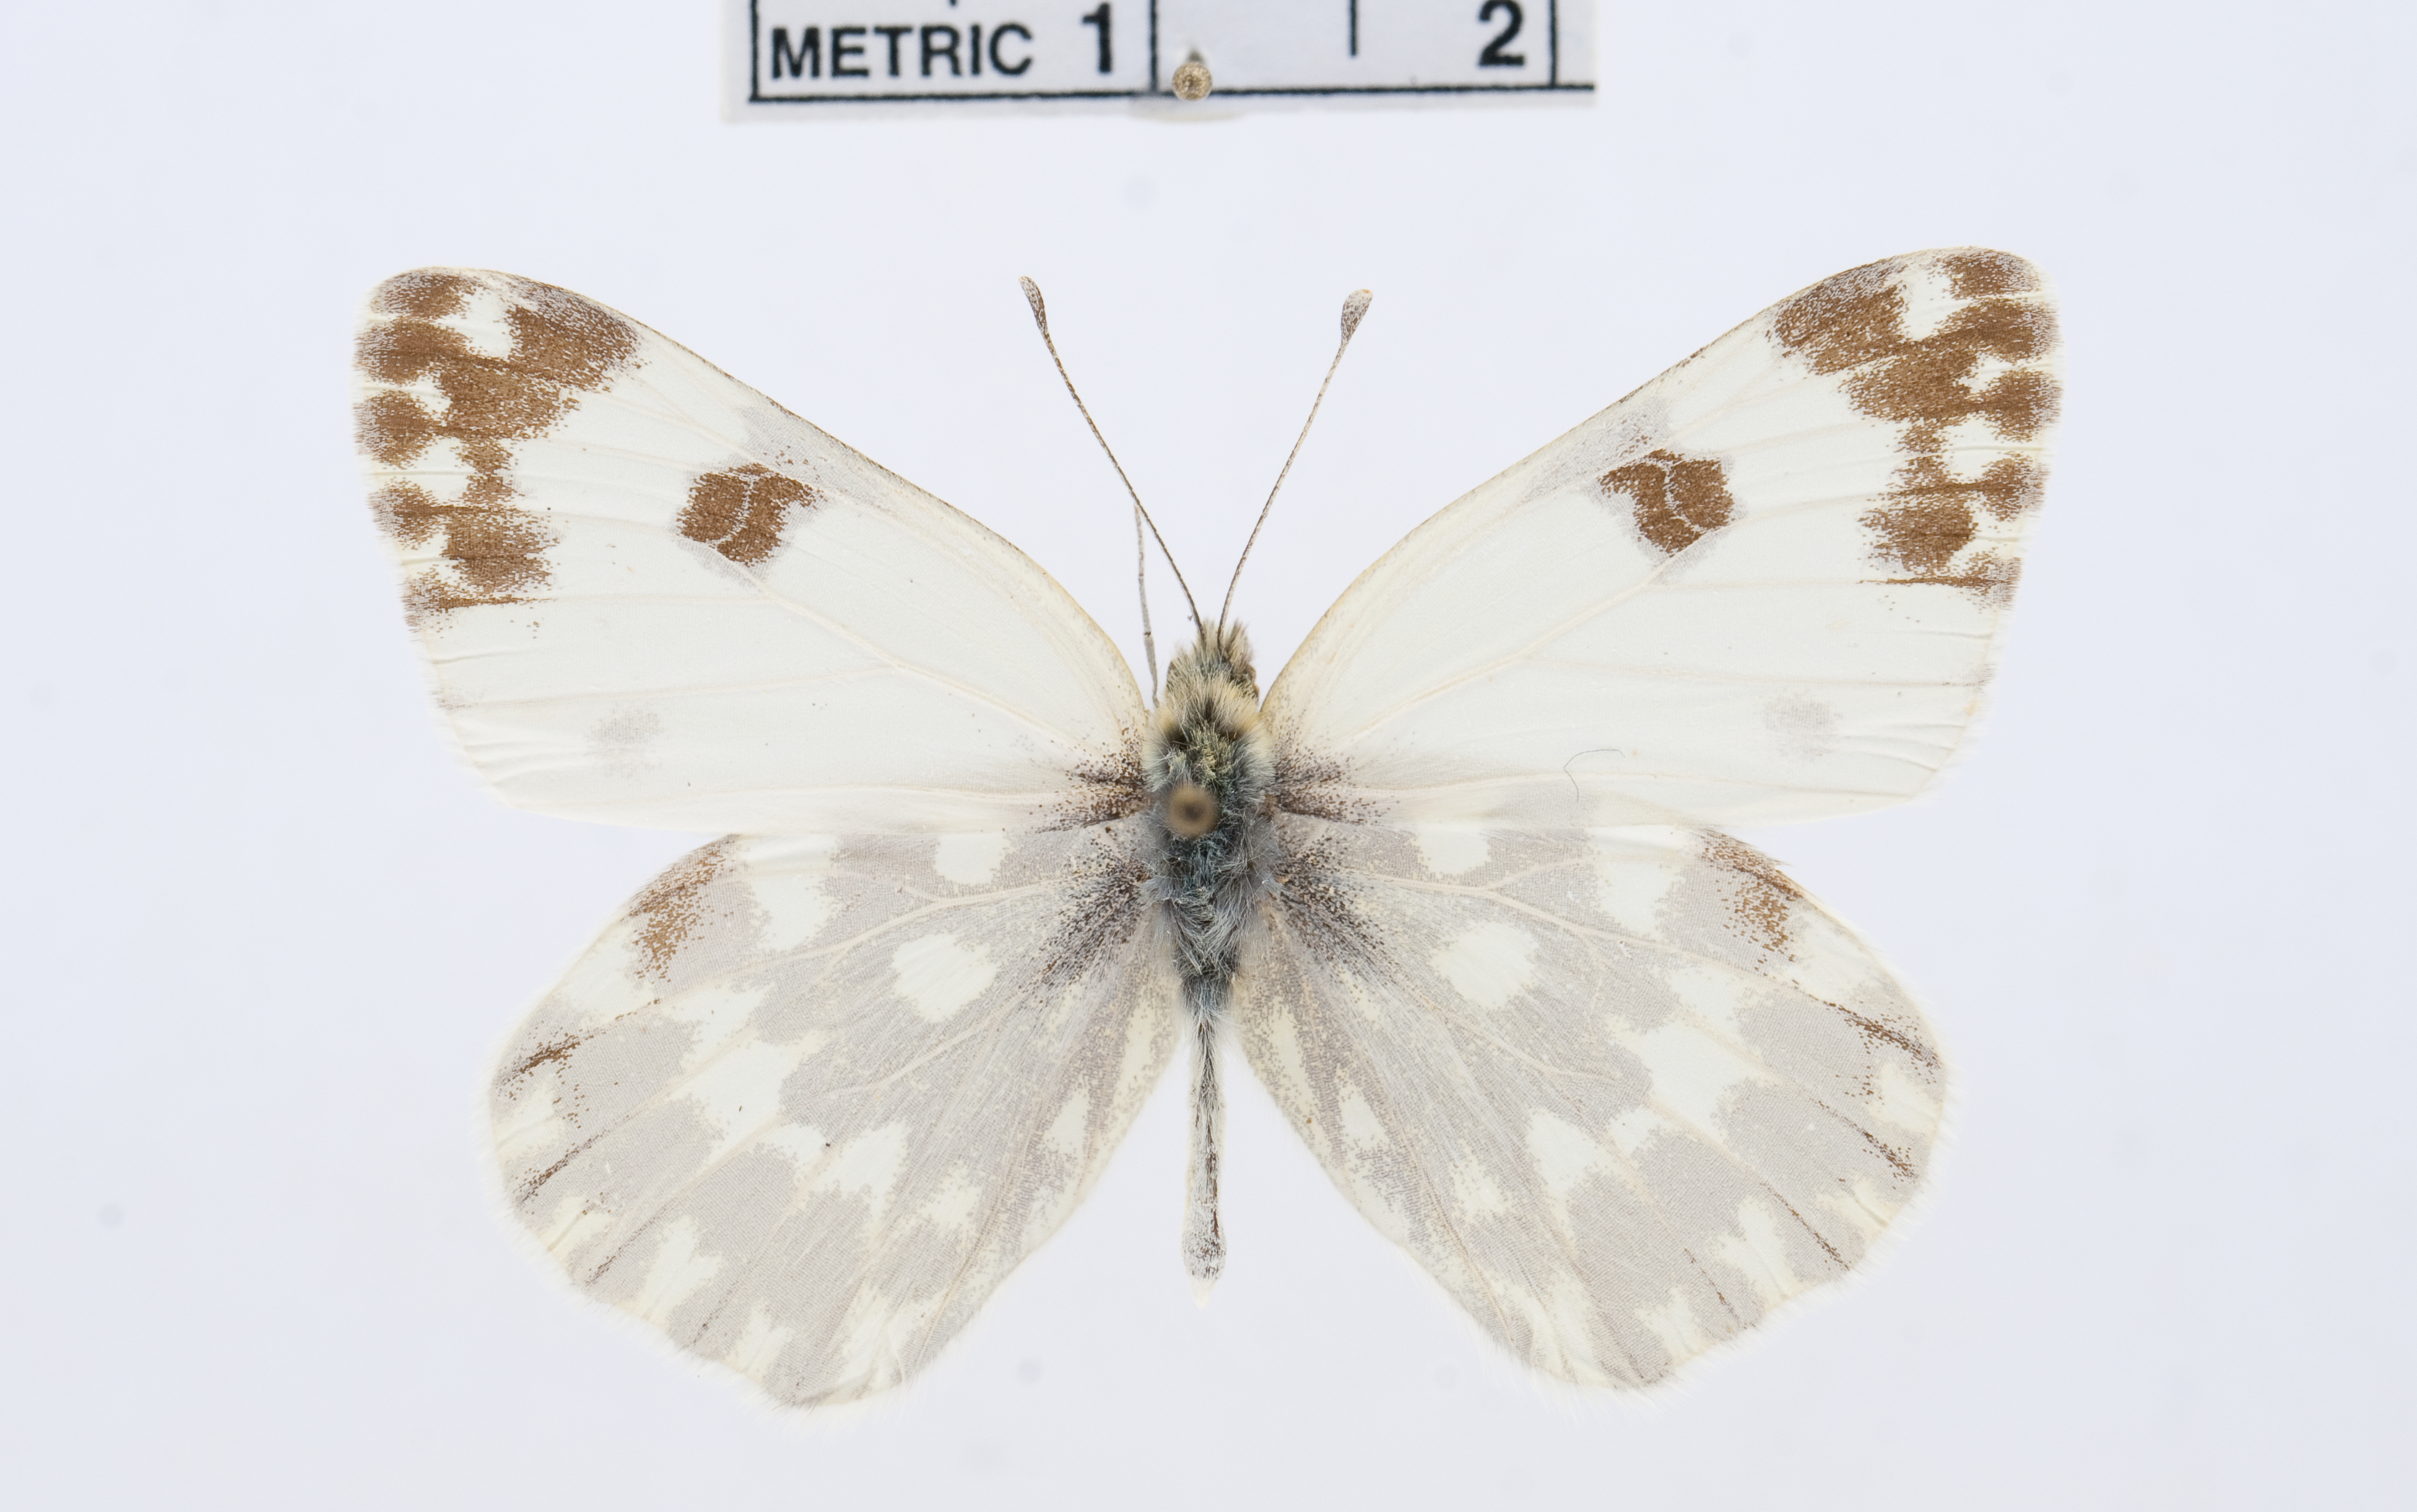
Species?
Pontia daplidice
